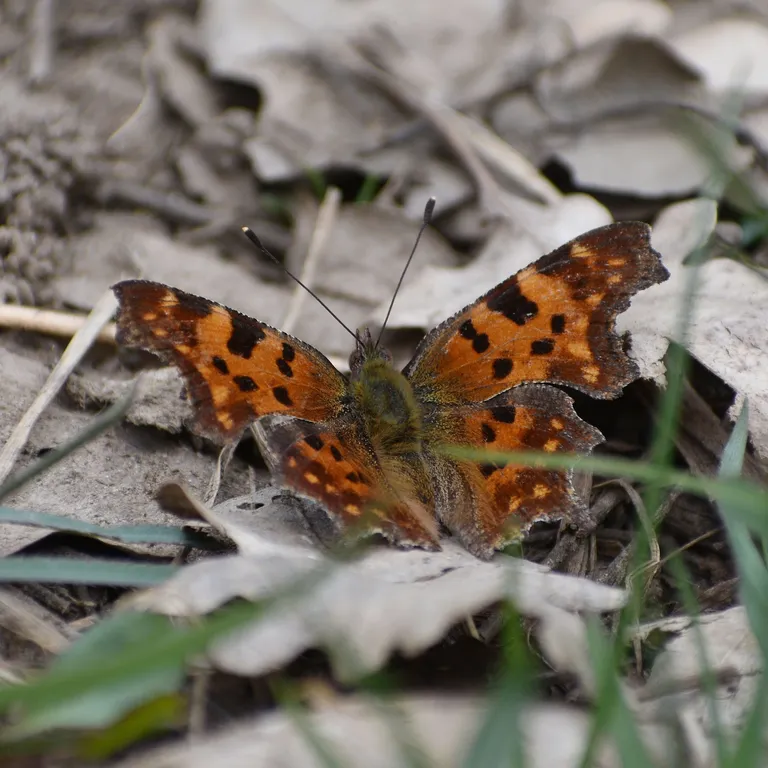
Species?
Polygonia c-album
